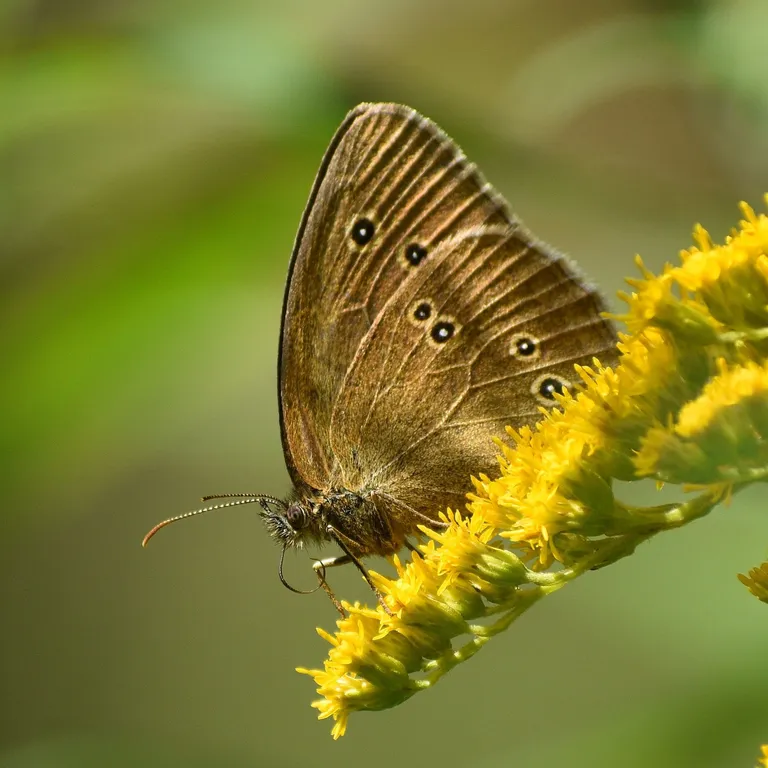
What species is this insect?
Aphantopus hyperantus
